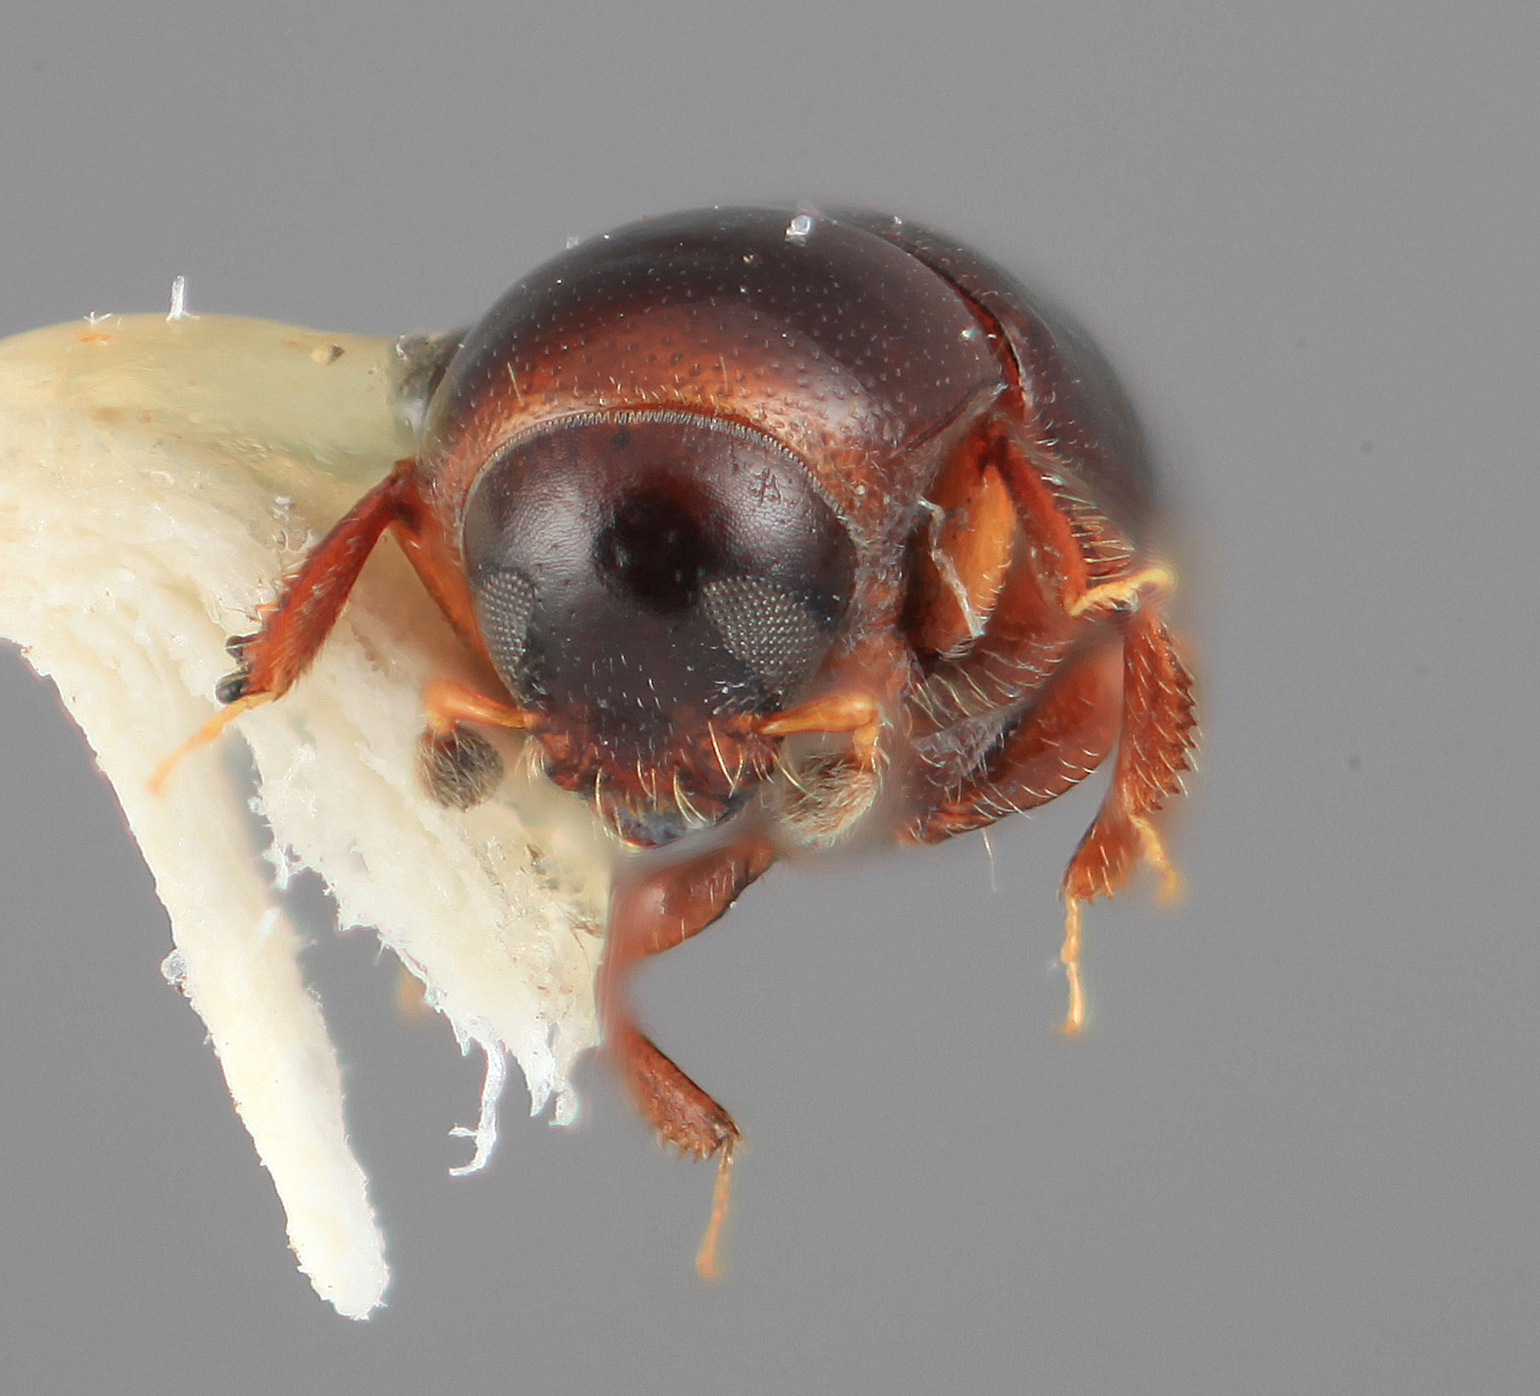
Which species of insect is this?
Scolytodes cecropiavorus
